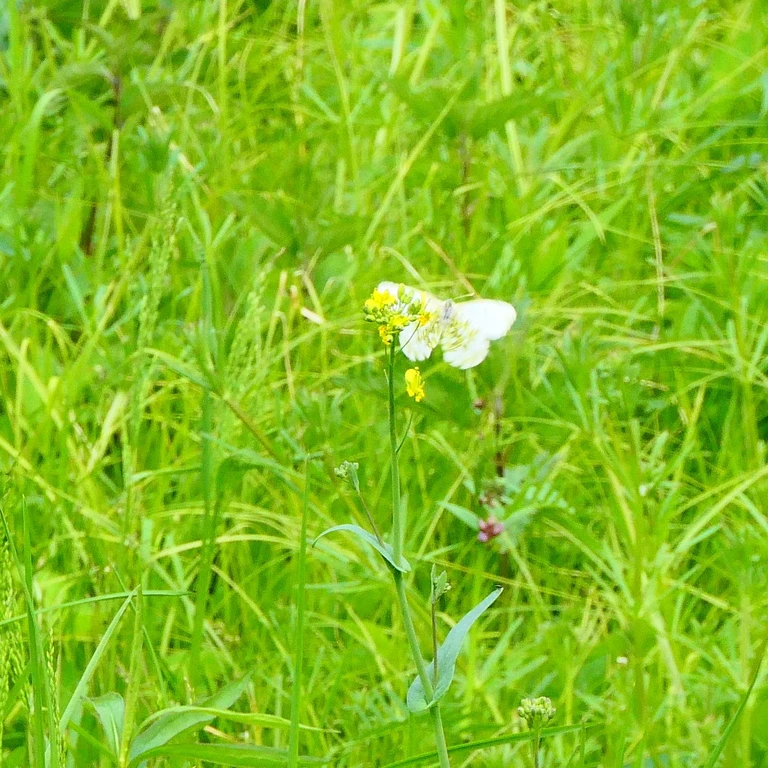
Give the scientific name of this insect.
Anthocharis cardamines
